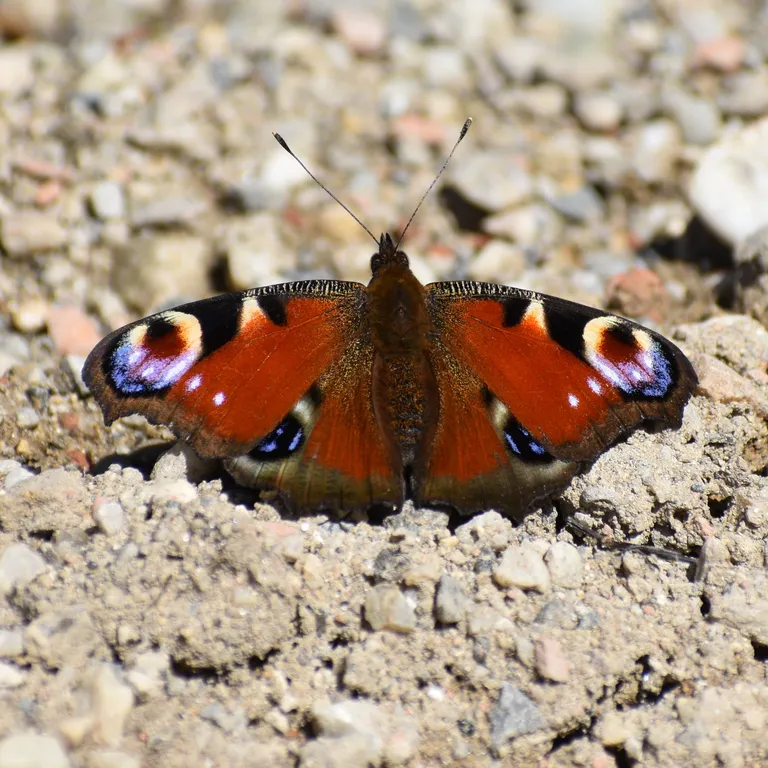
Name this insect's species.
Aglais io
